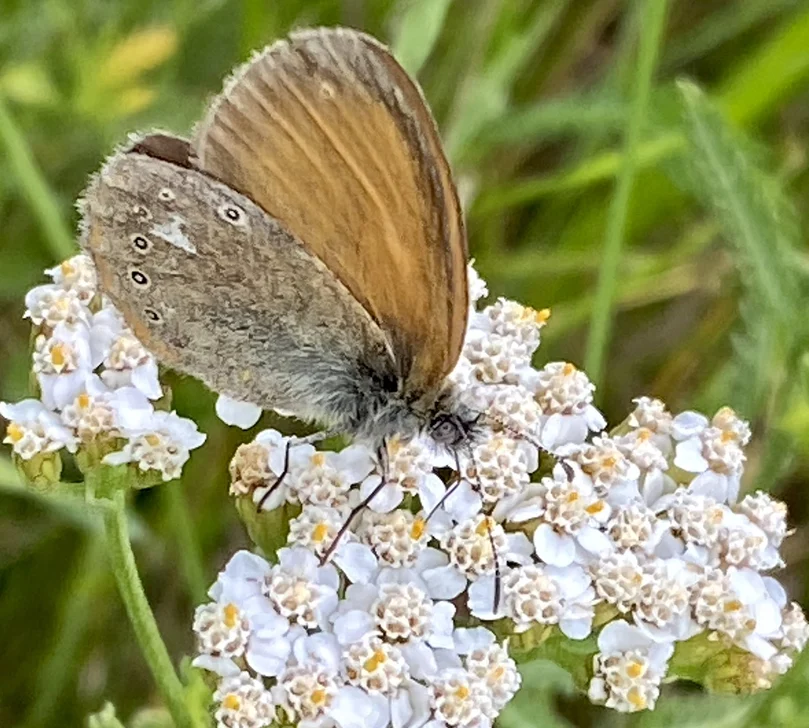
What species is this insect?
Coenonympha glycerion (also Coenonympha iphis)
